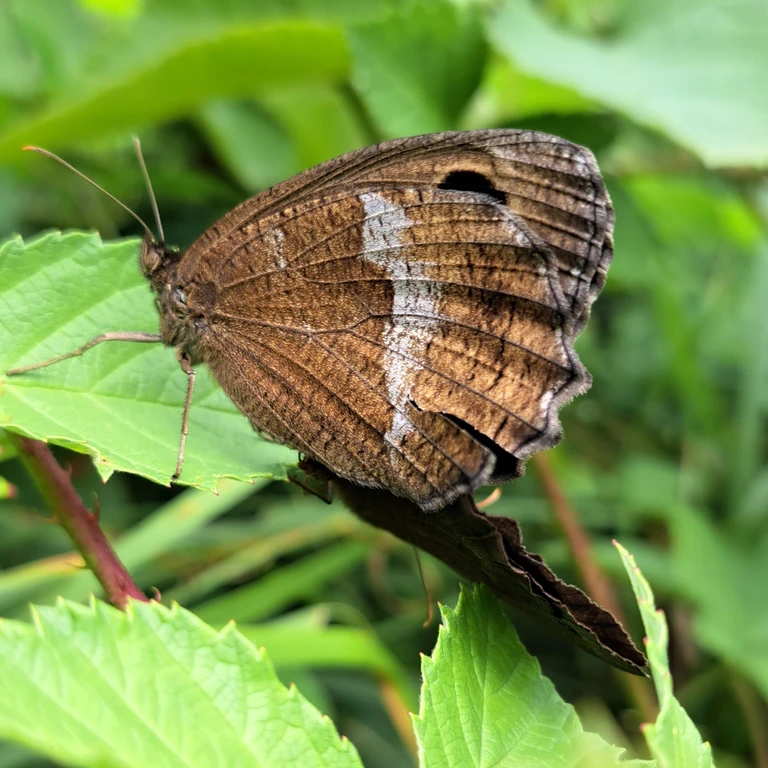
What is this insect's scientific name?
Minois dryas
